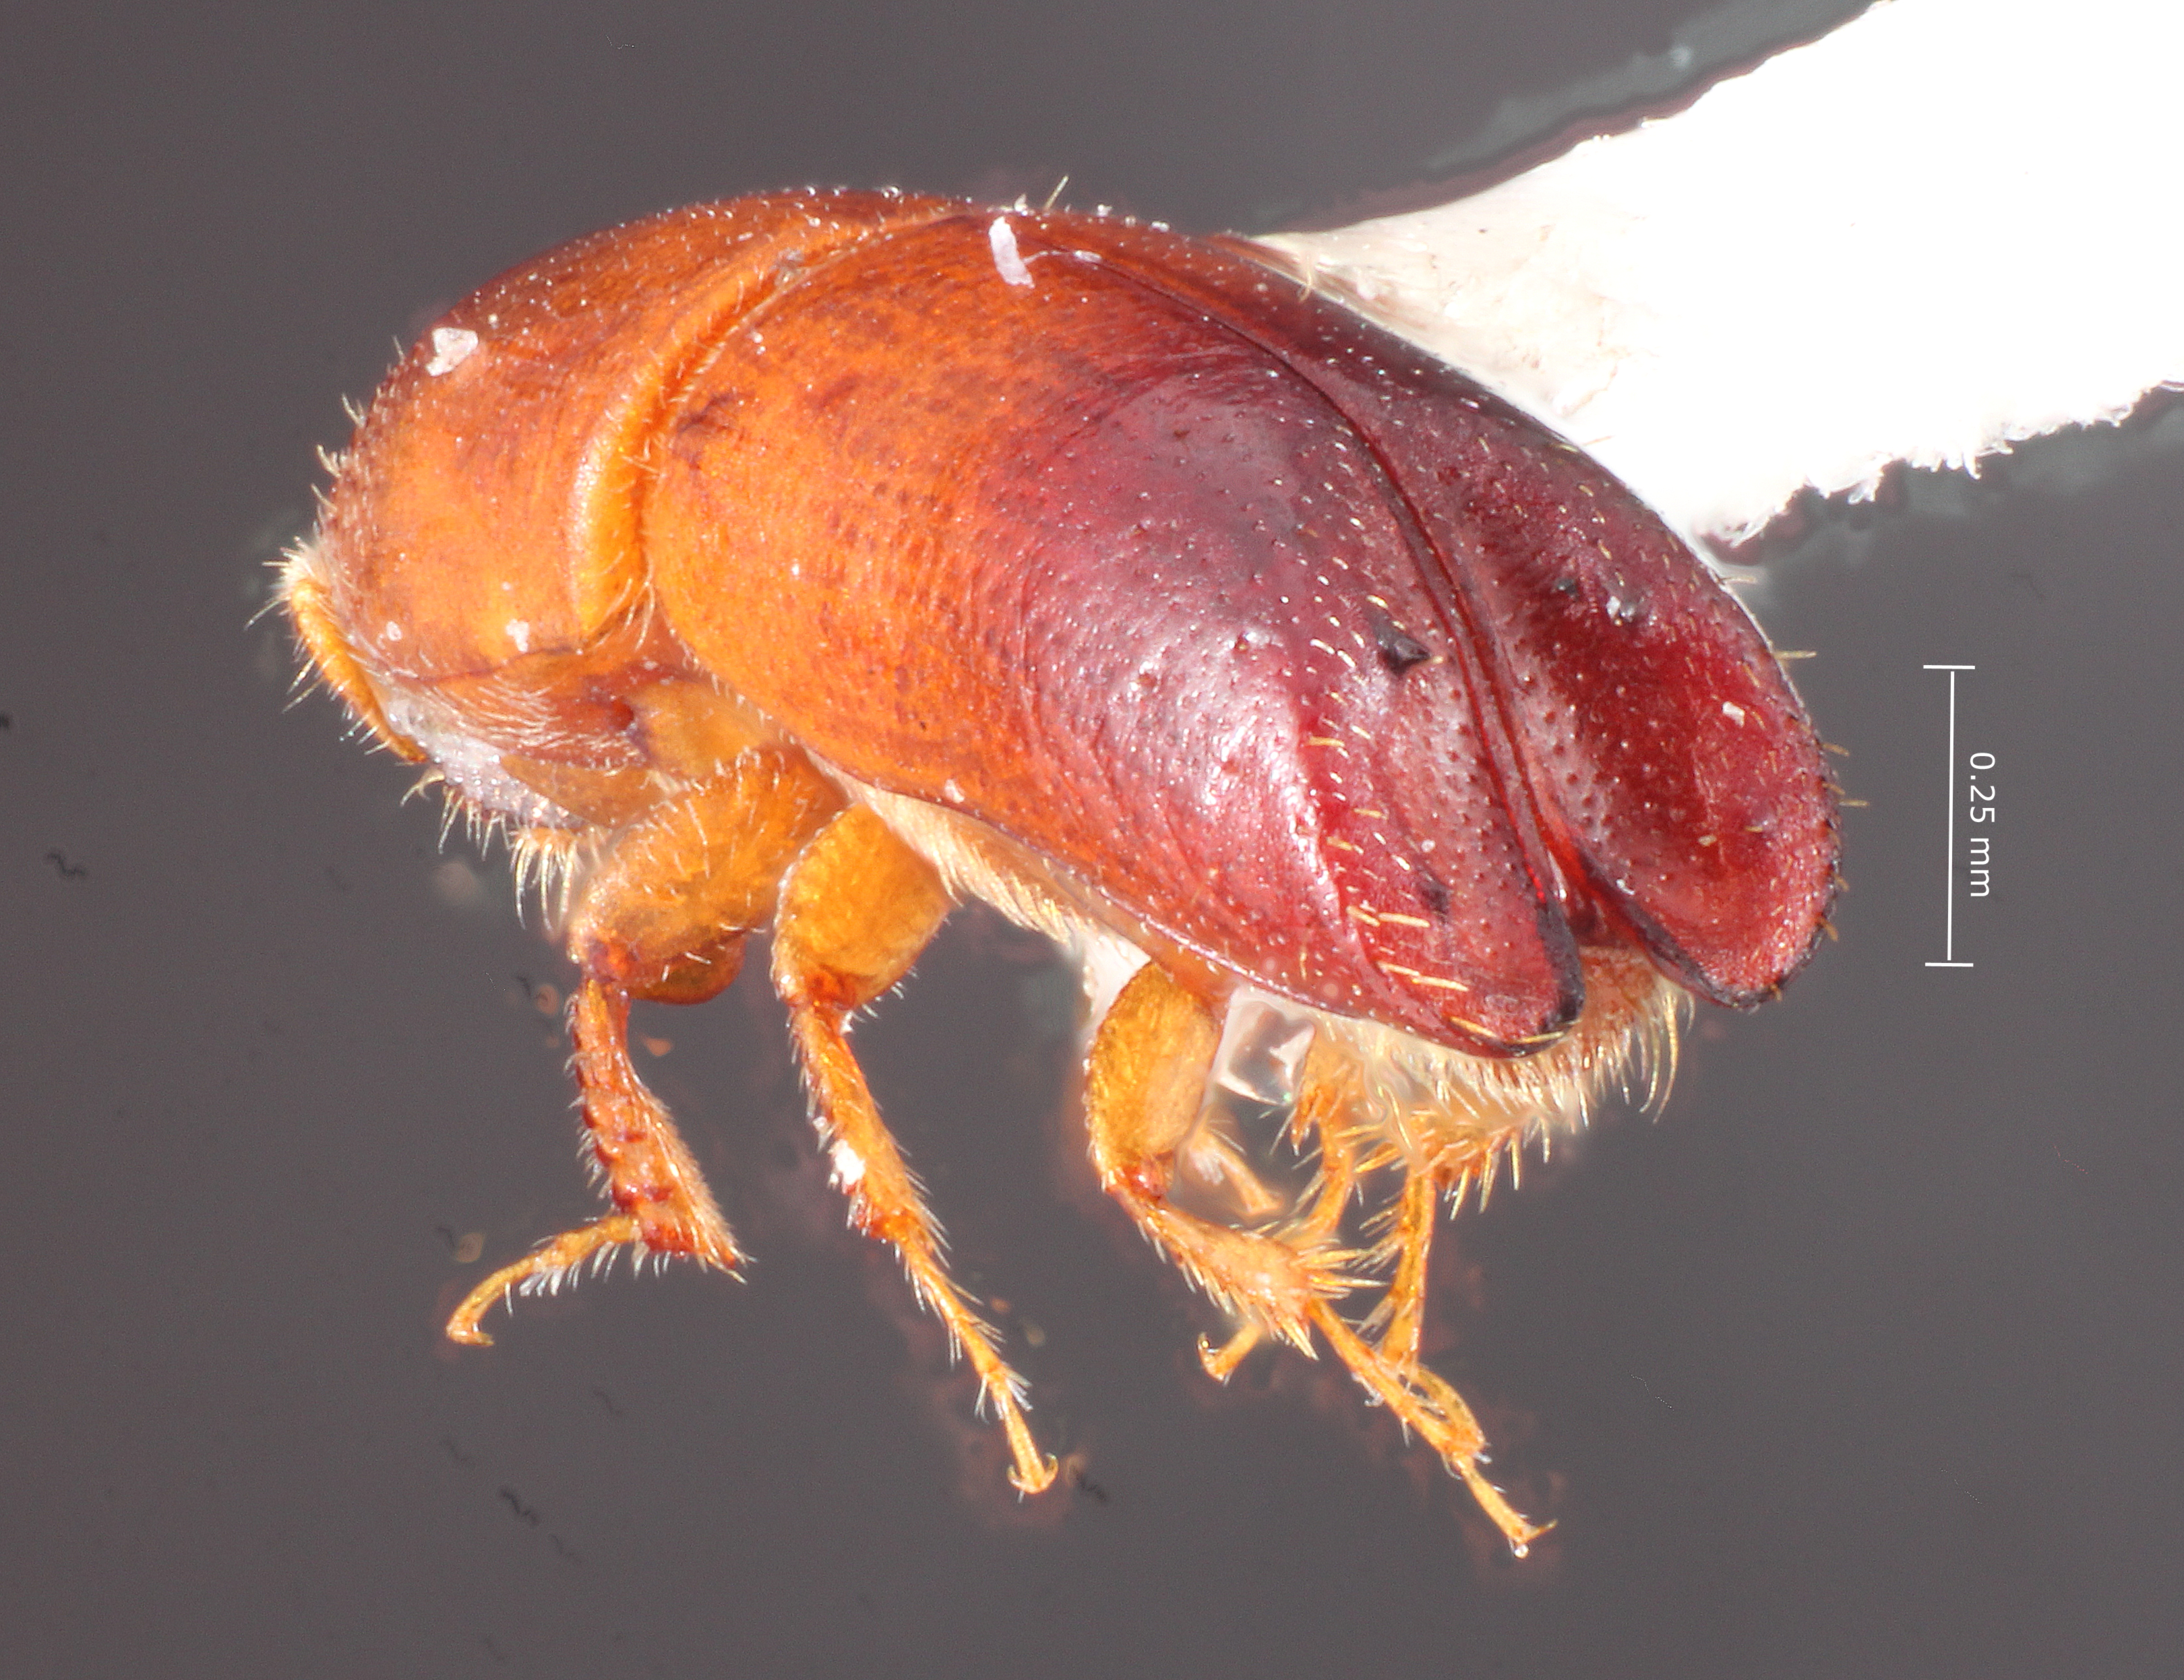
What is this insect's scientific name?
Monarthrum dimidiatum
